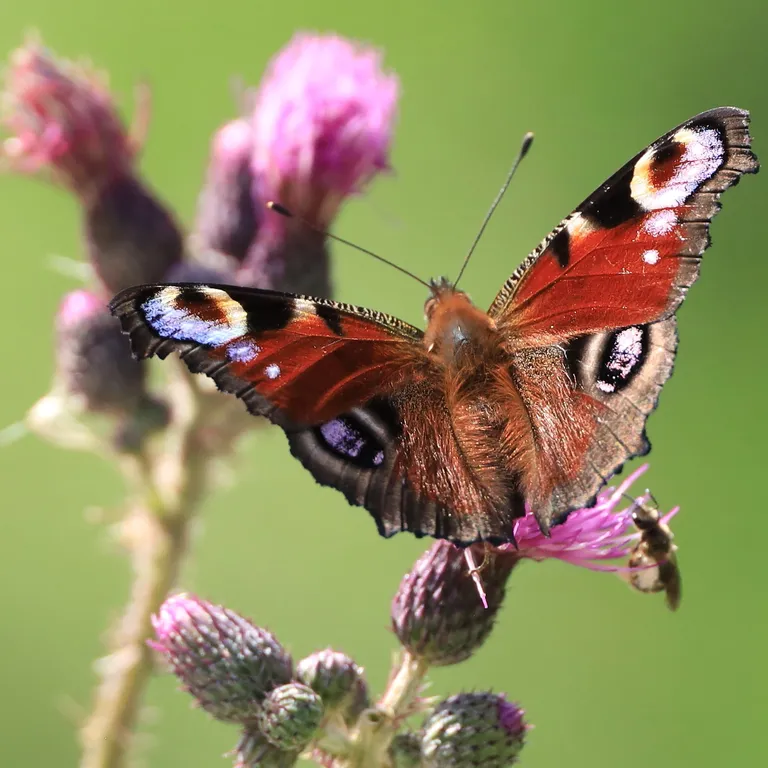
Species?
Aglais io
